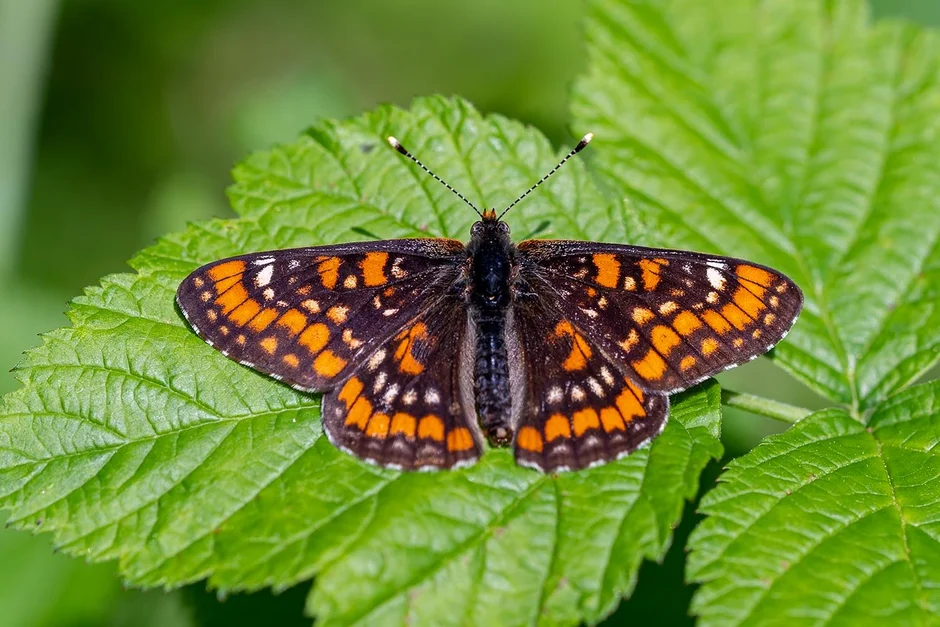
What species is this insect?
Euphydryas maturna
